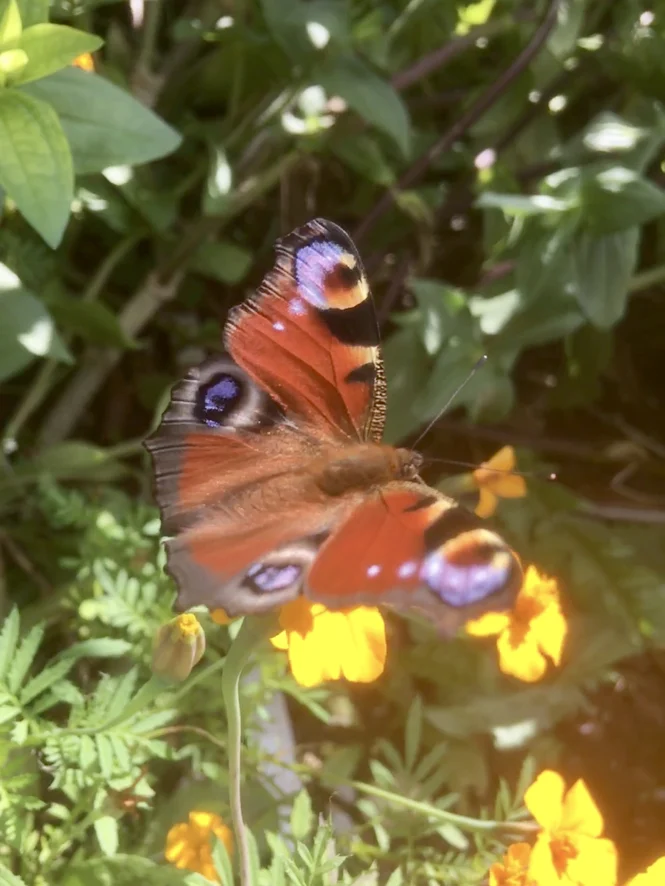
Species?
Aglais io
